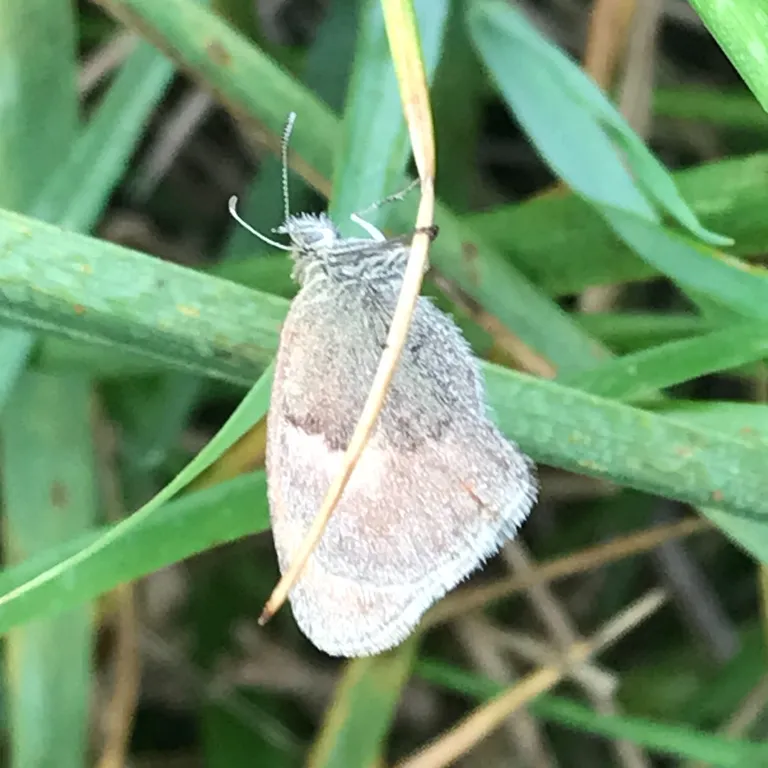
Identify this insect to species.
Coenonympha pamphilus
